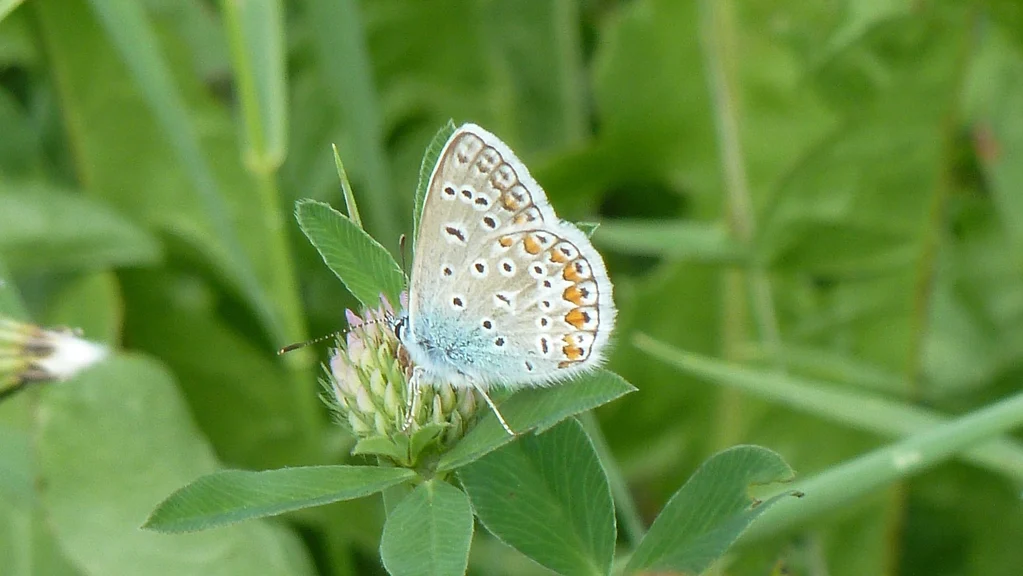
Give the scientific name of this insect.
Polyommatus icarus
